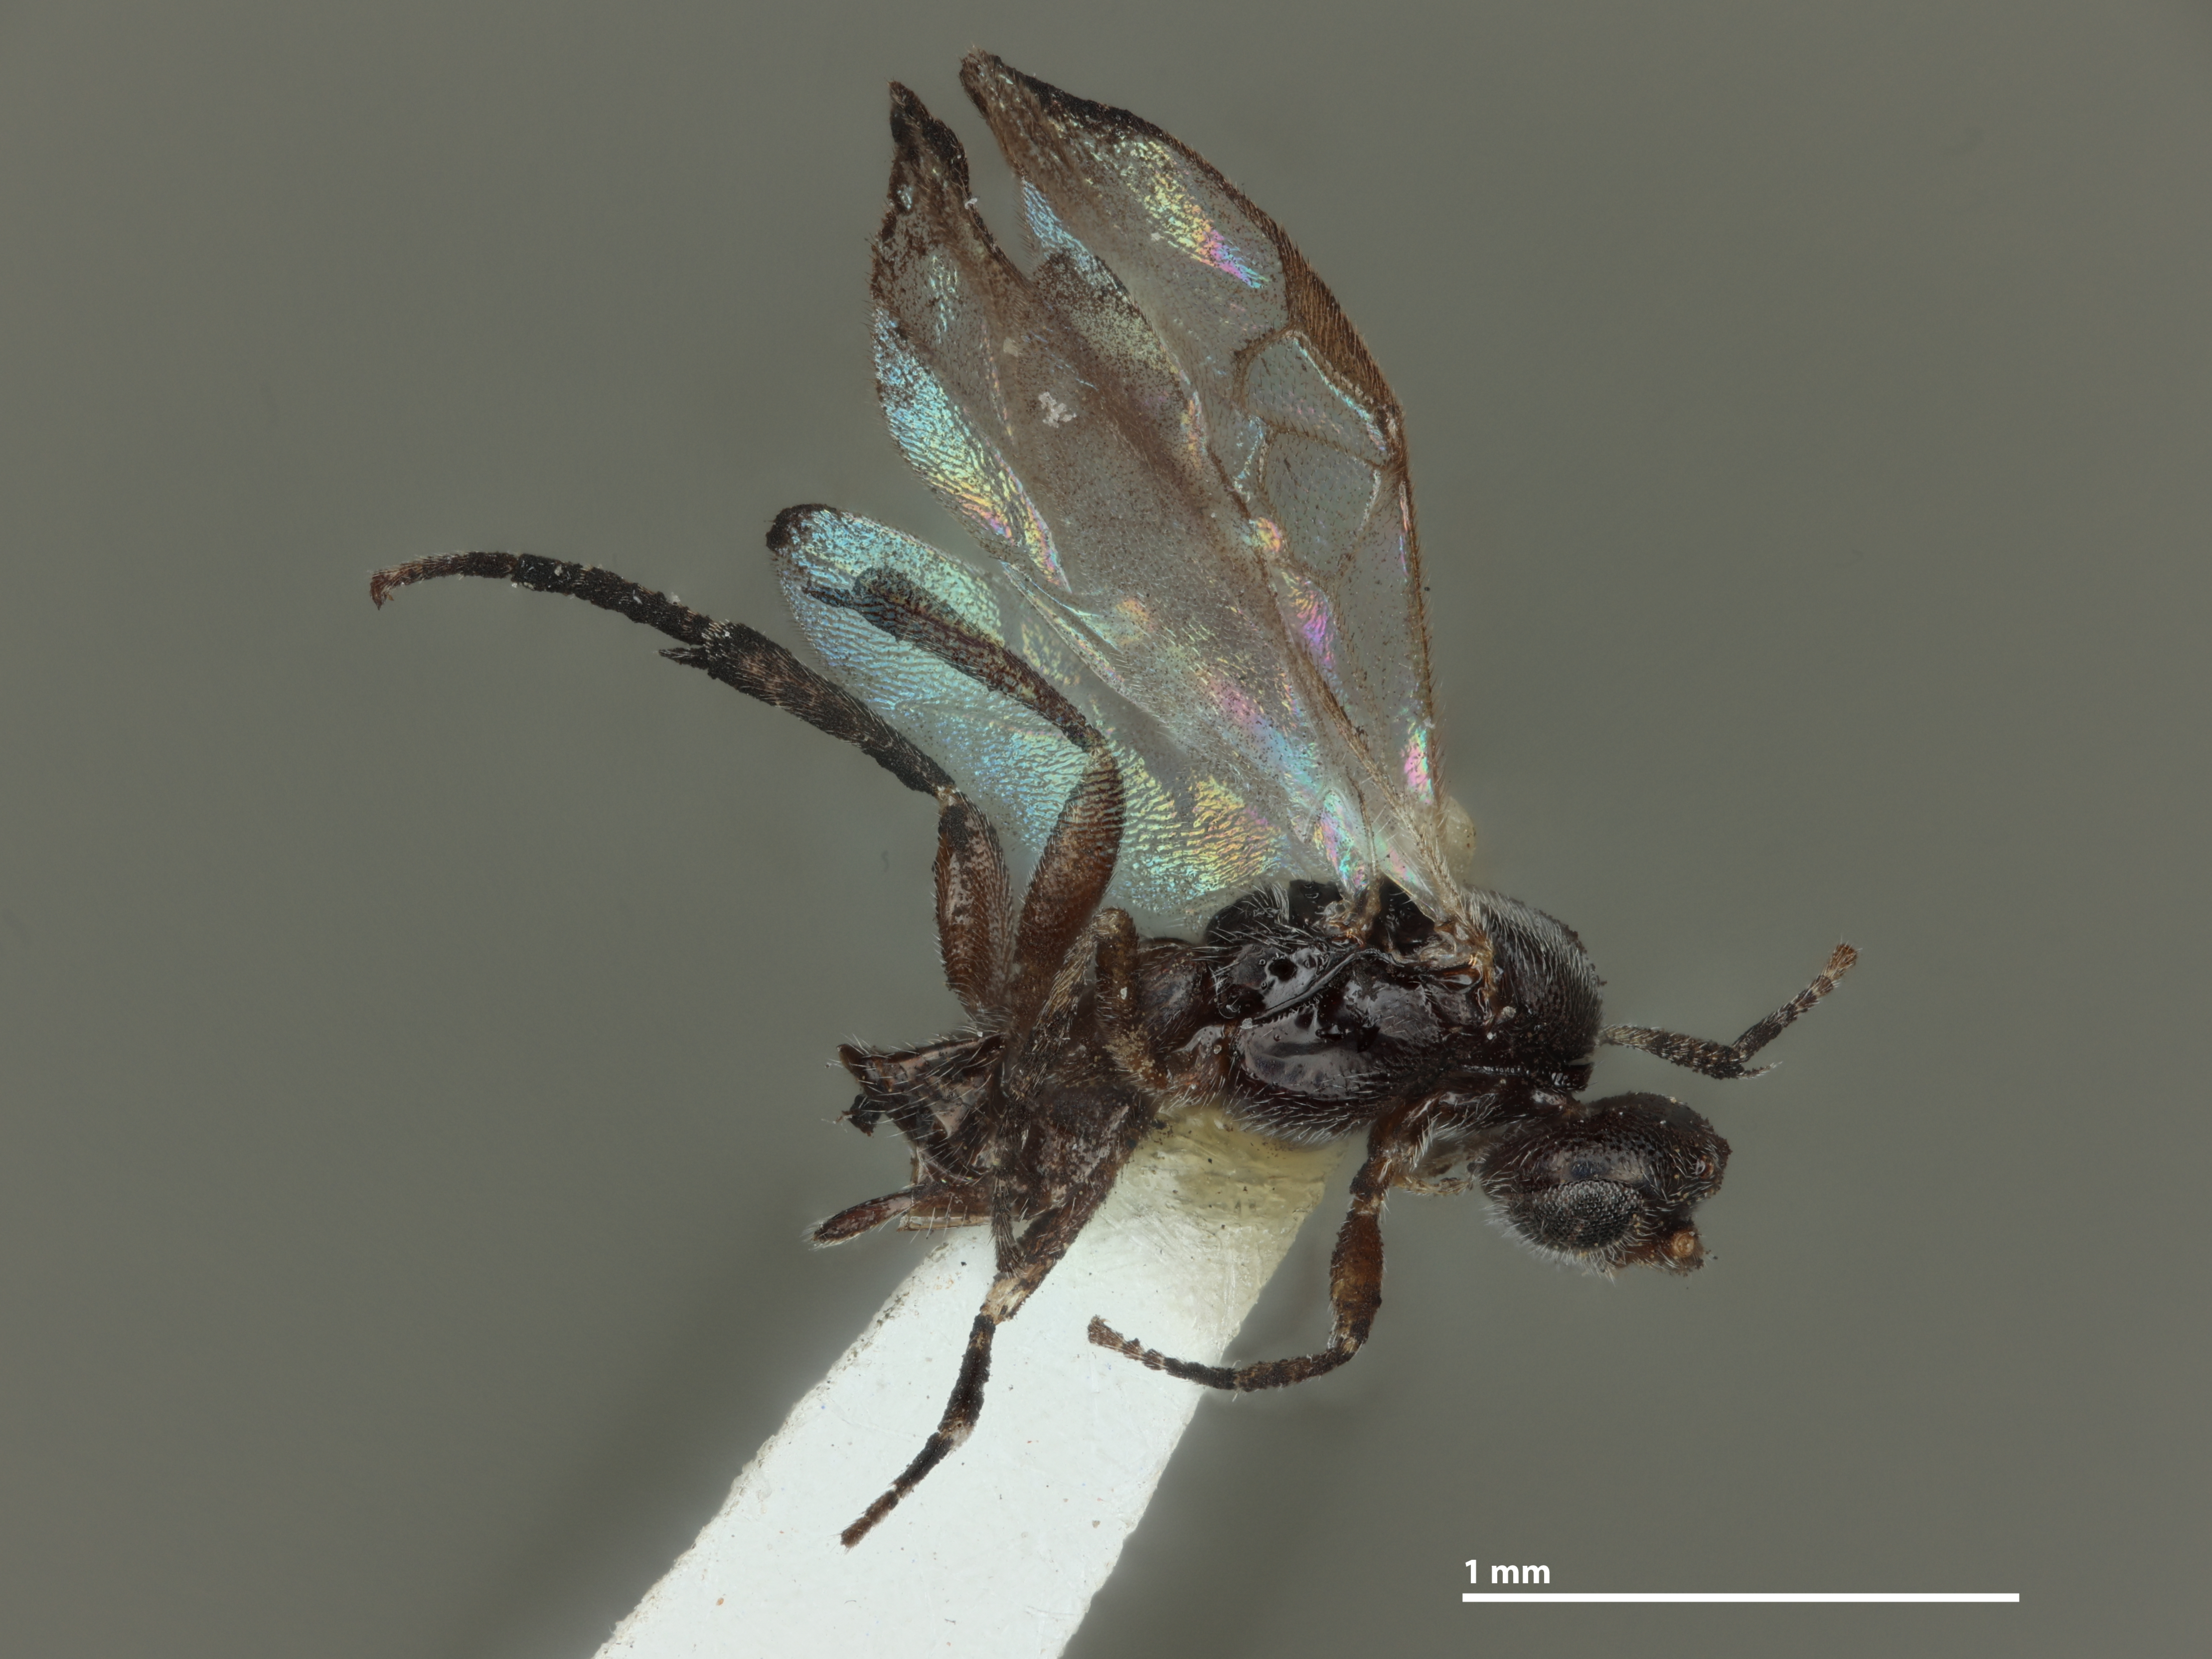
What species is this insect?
Apanteles nigripes
